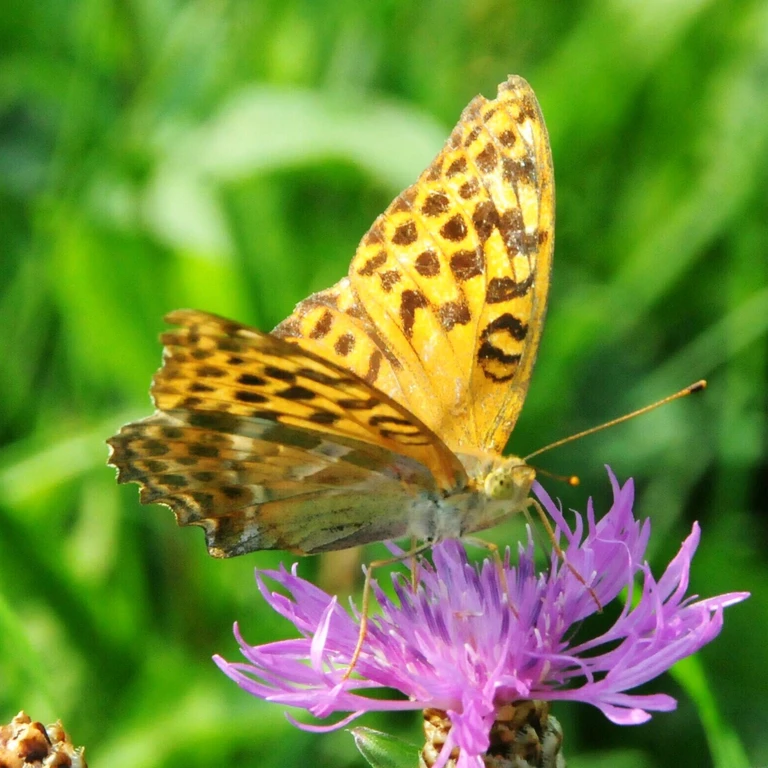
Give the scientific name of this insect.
Argynnis paphia
